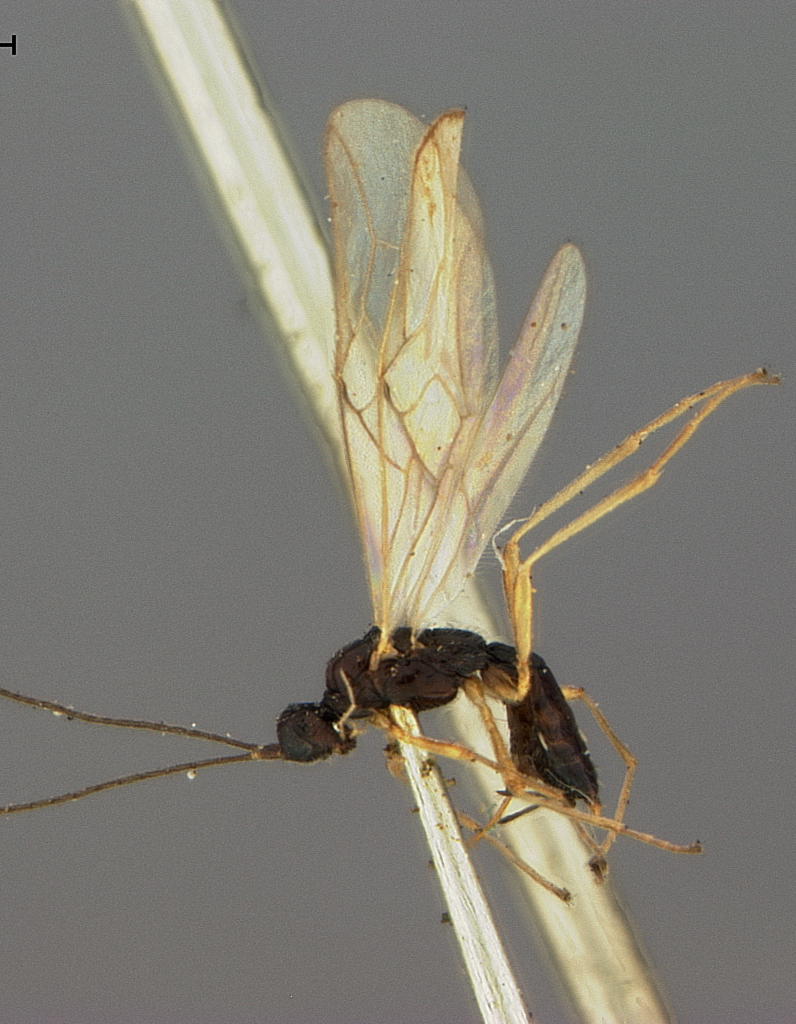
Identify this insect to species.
Exothecus alaskensis
